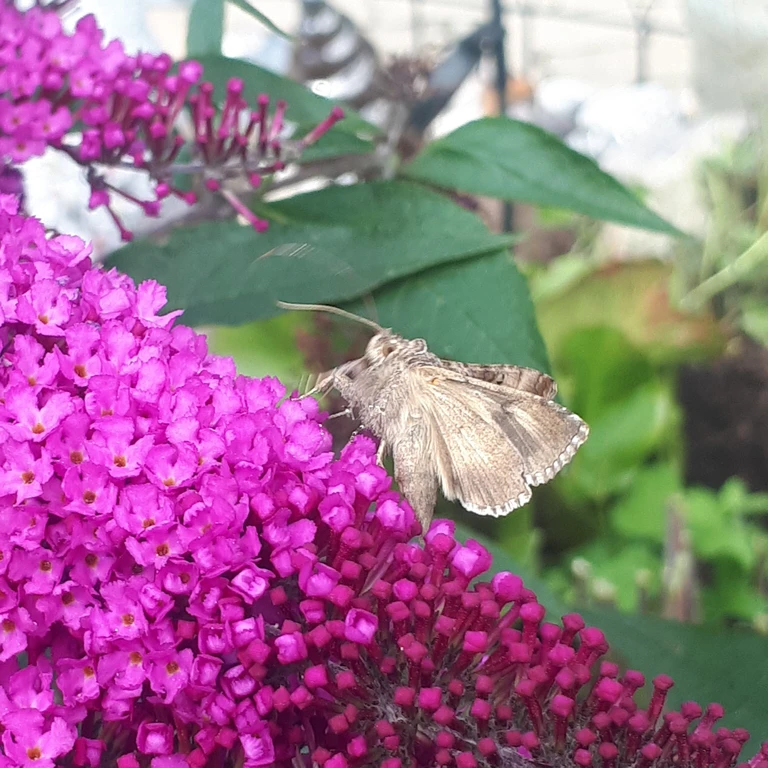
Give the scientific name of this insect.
Autographa gamma
